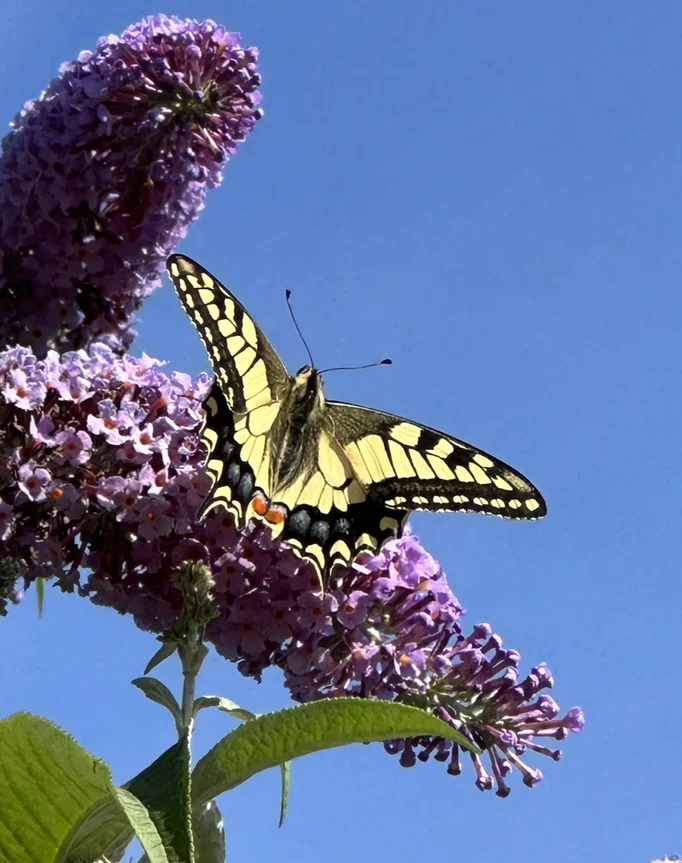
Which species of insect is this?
Papilio machaon
